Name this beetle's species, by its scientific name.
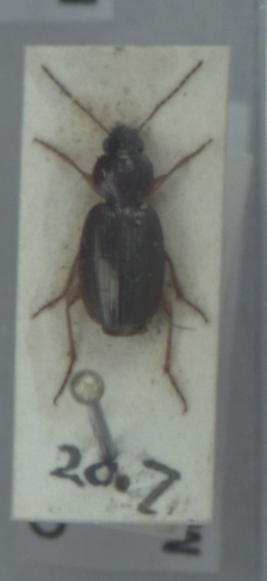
Olisthopus rotundatus
